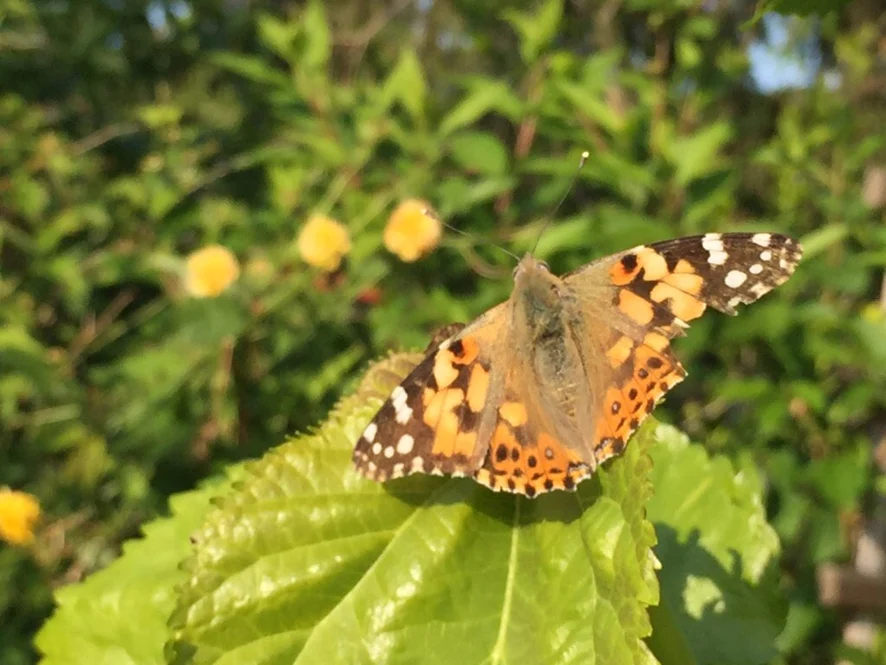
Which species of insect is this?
Vanessa cardui
